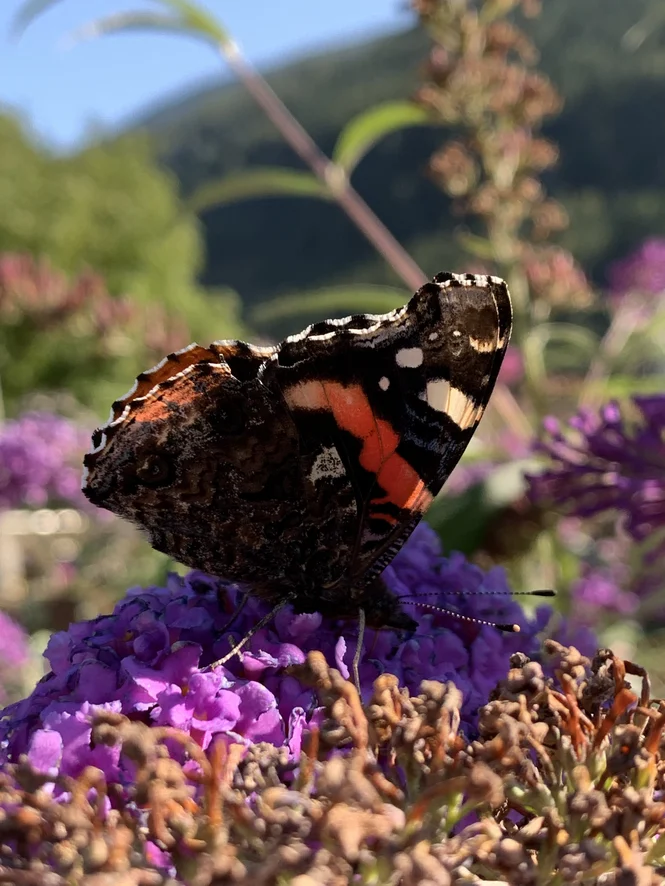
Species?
Vanessa atalanta
